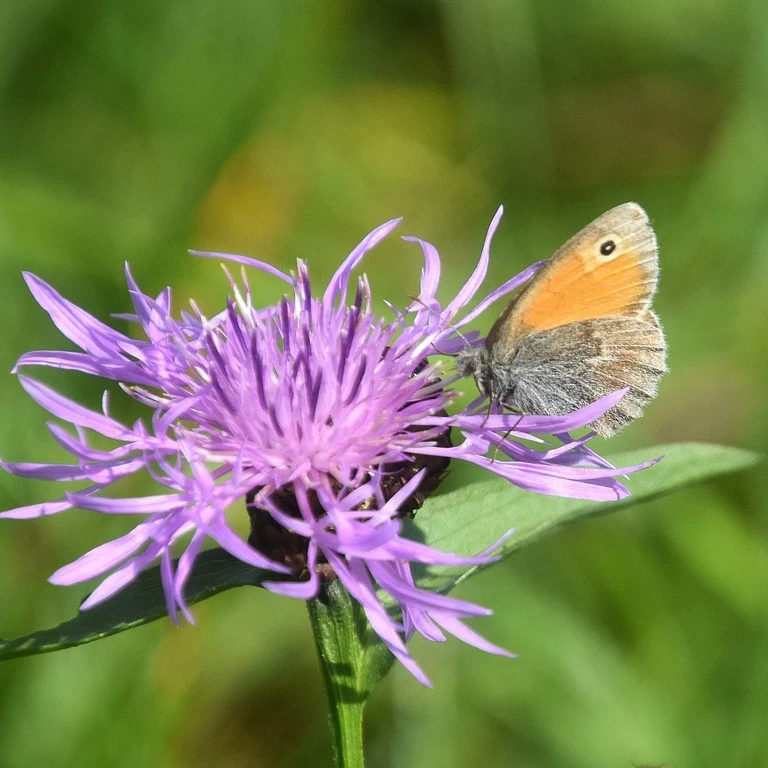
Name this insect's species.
Coenonympha pamphilus
